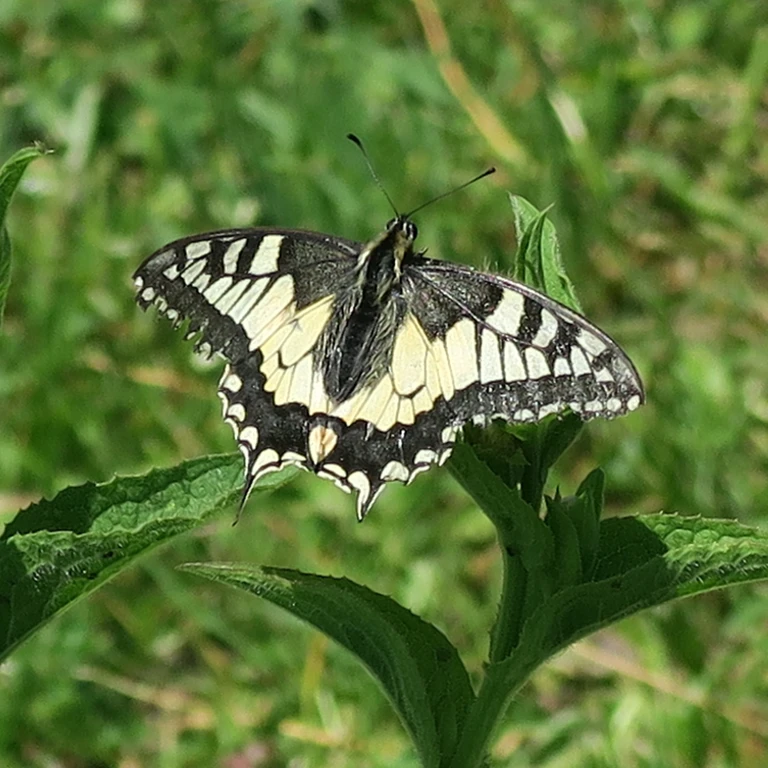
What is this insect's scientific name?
Papilio machaon
